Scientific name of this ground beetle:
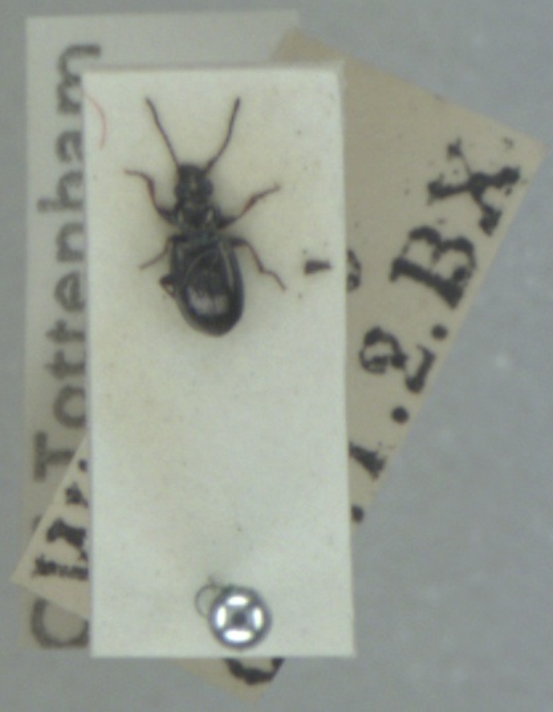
Bembidion properans
